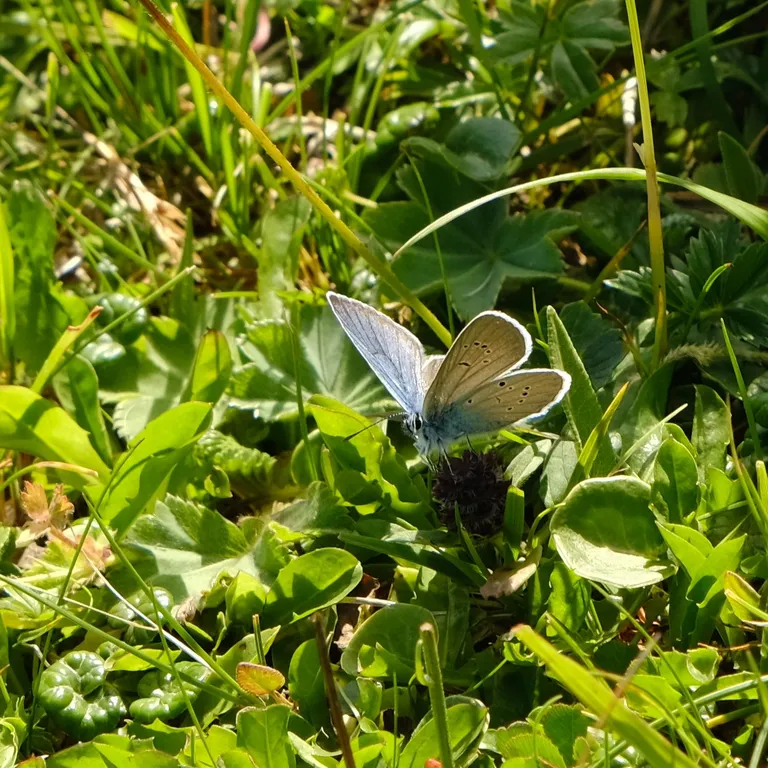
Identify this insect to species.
Cyaniris semiargus
